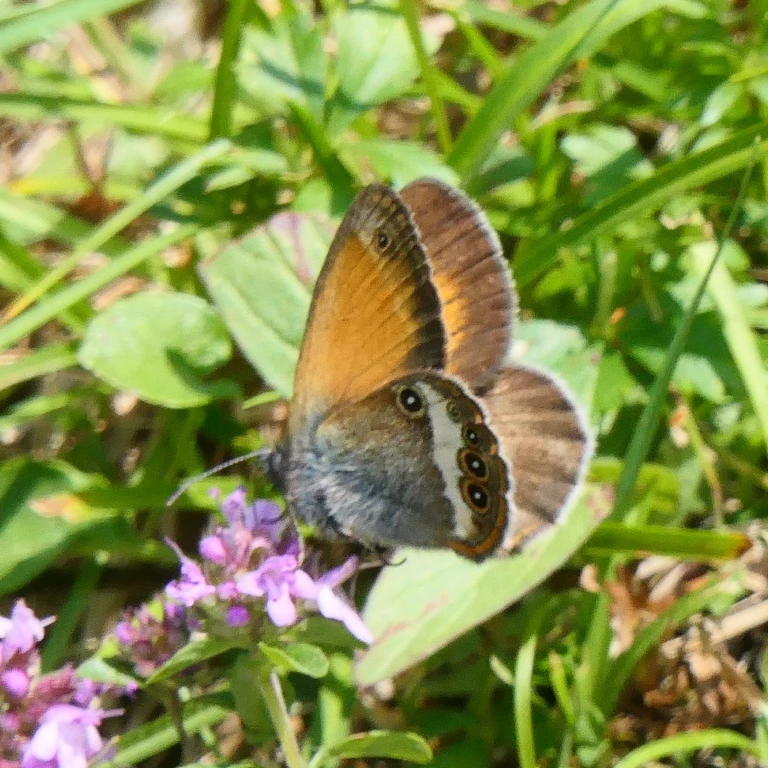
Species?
Coenonympha arcania
